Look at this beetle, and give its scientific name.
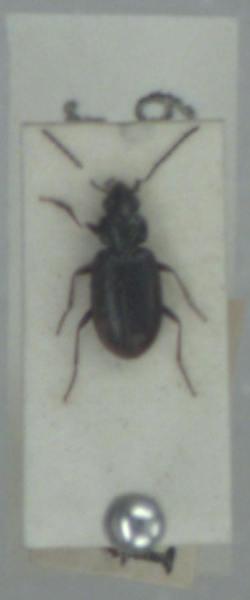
Bembidion aeneum
